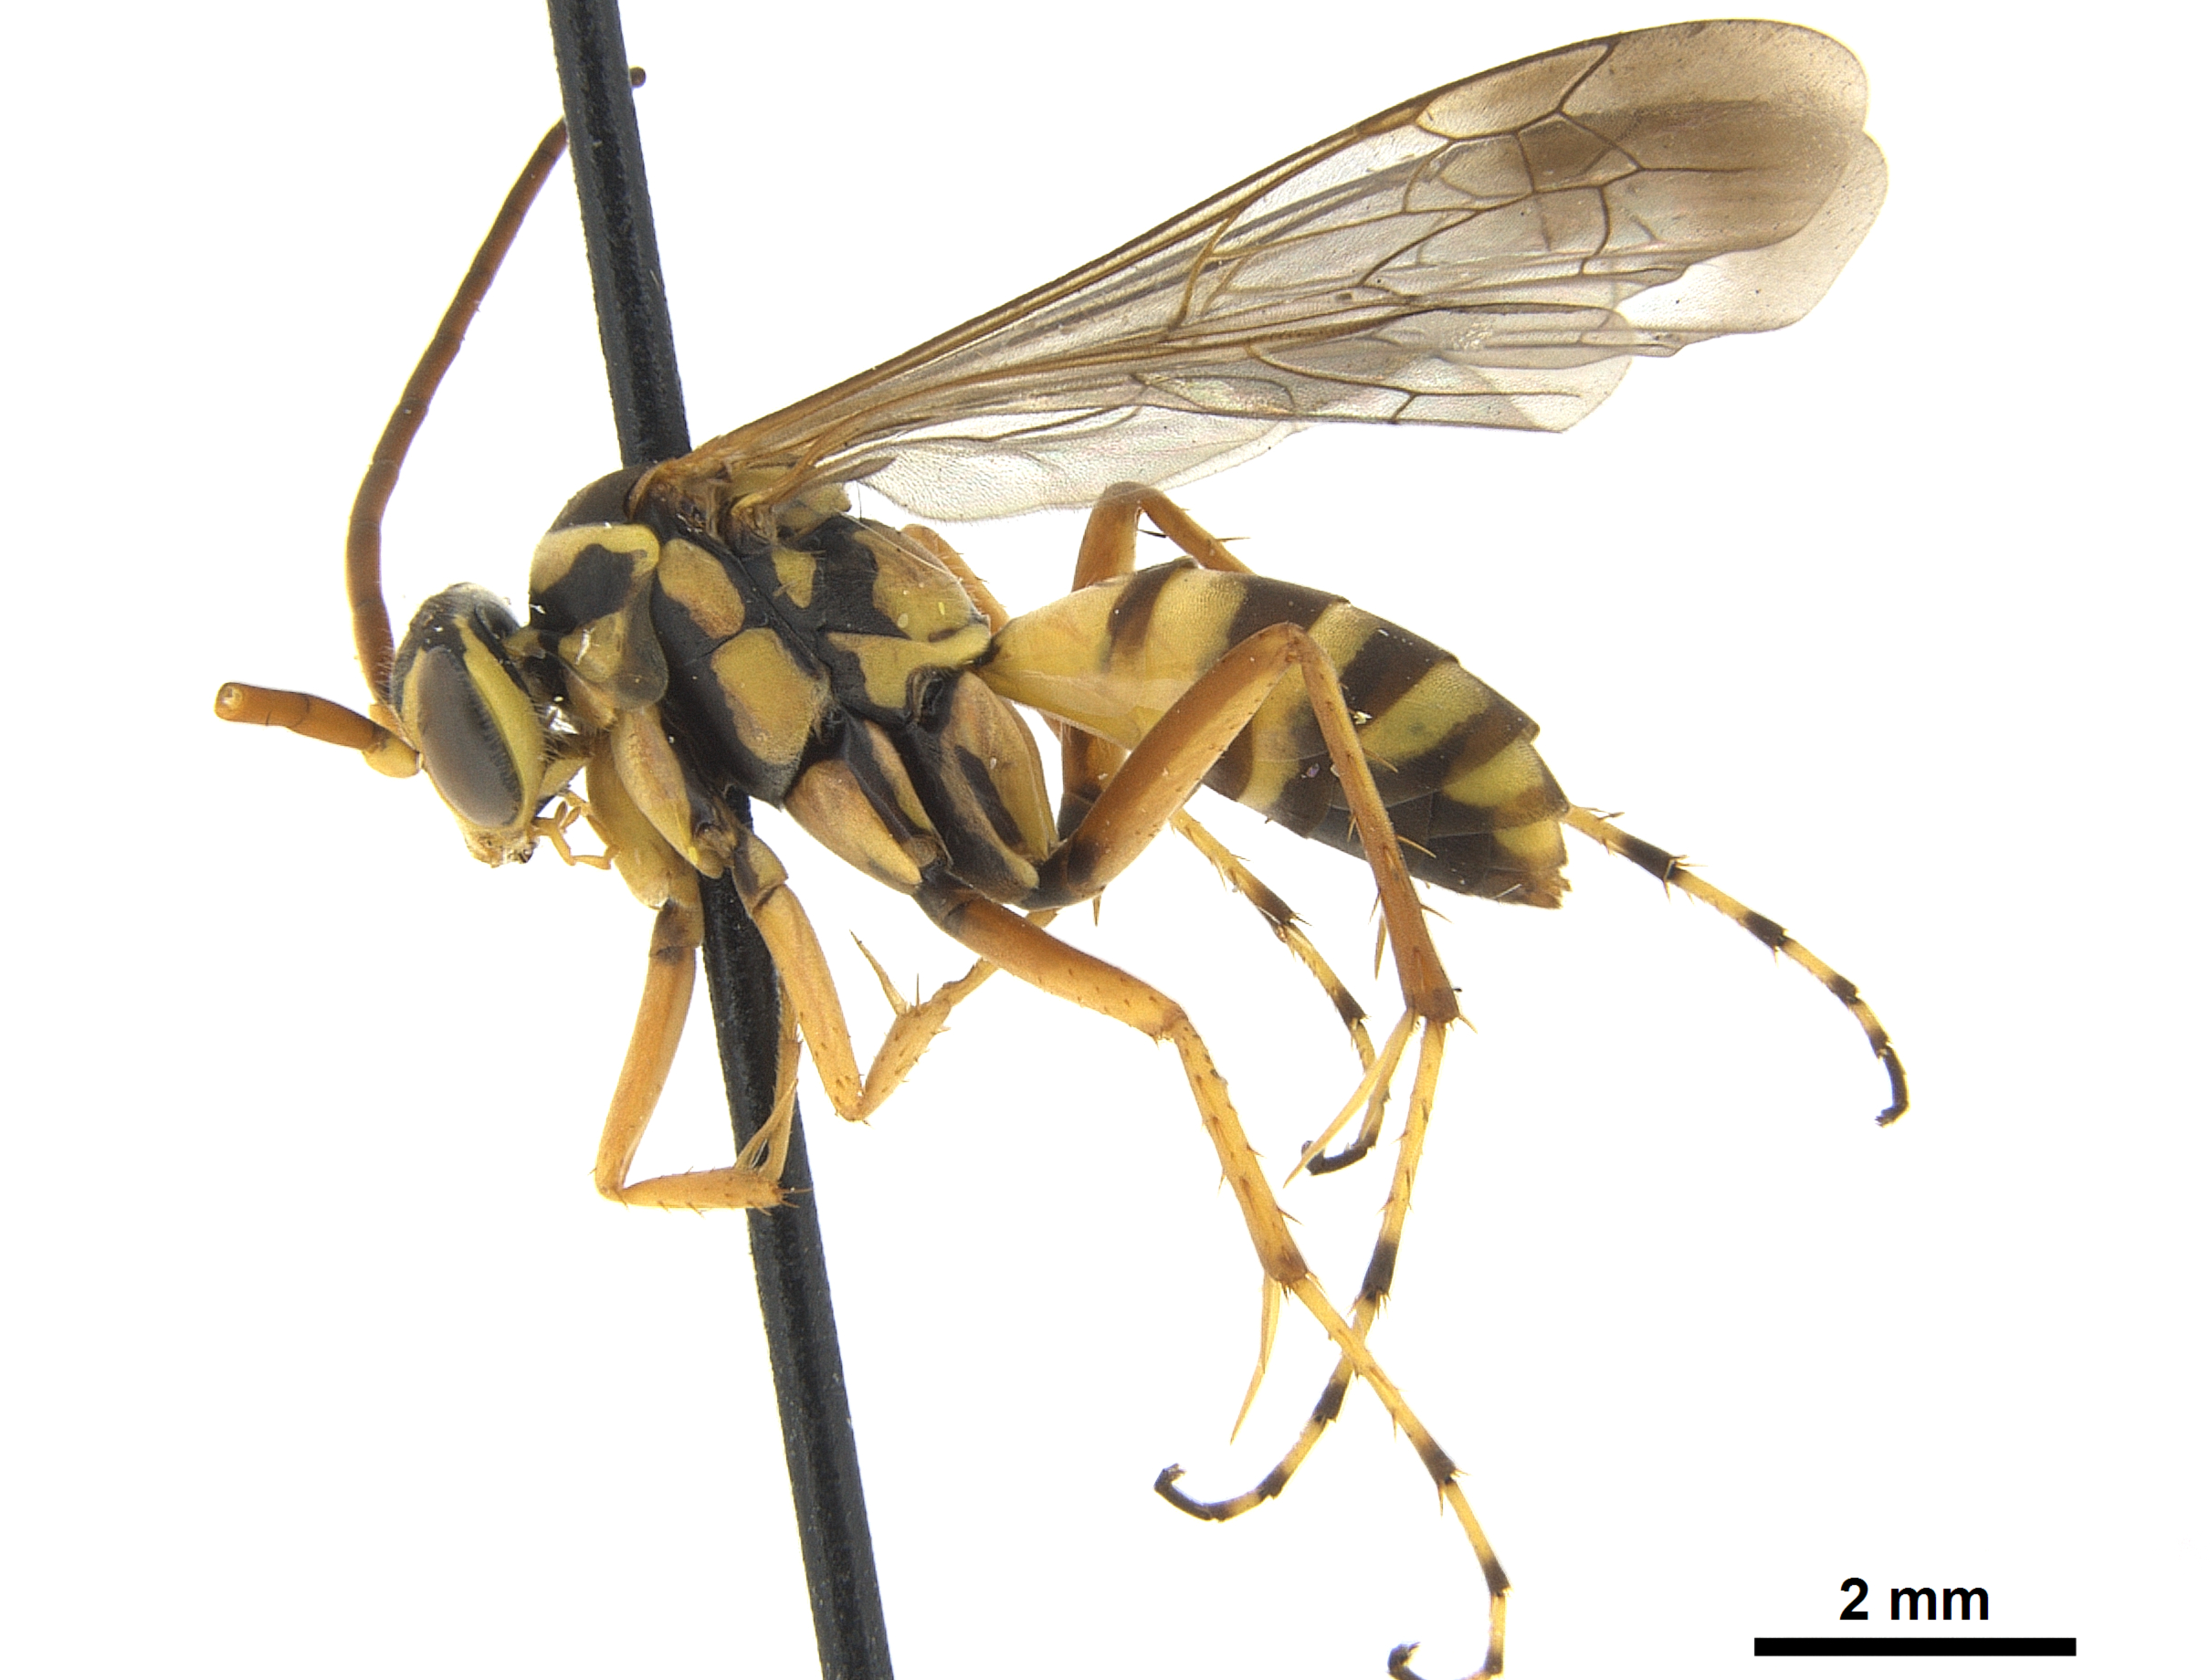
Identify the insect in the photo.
Poecilopompilus flavopictus
